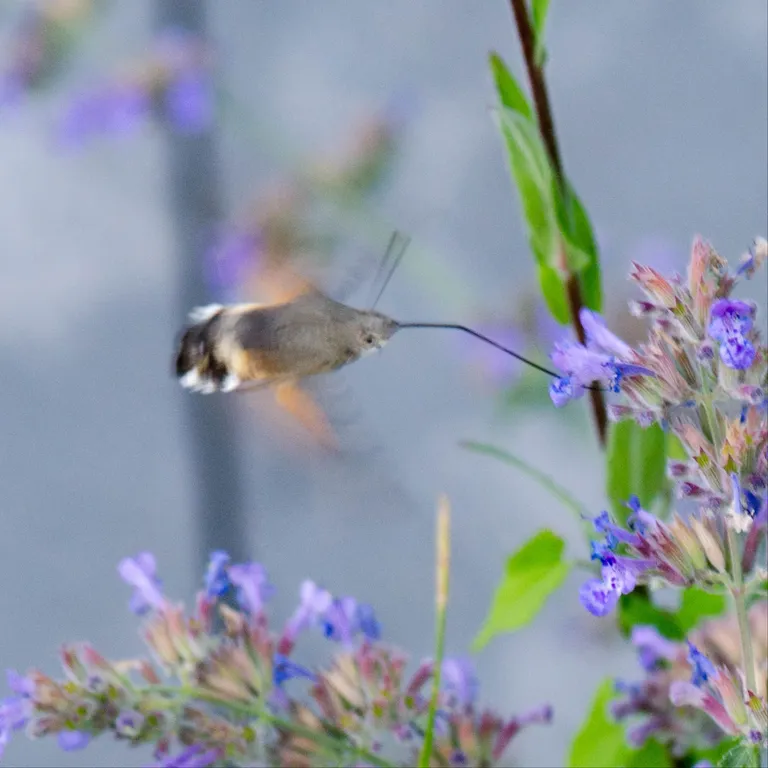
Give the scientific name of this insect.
Macroglossum stellatarum
